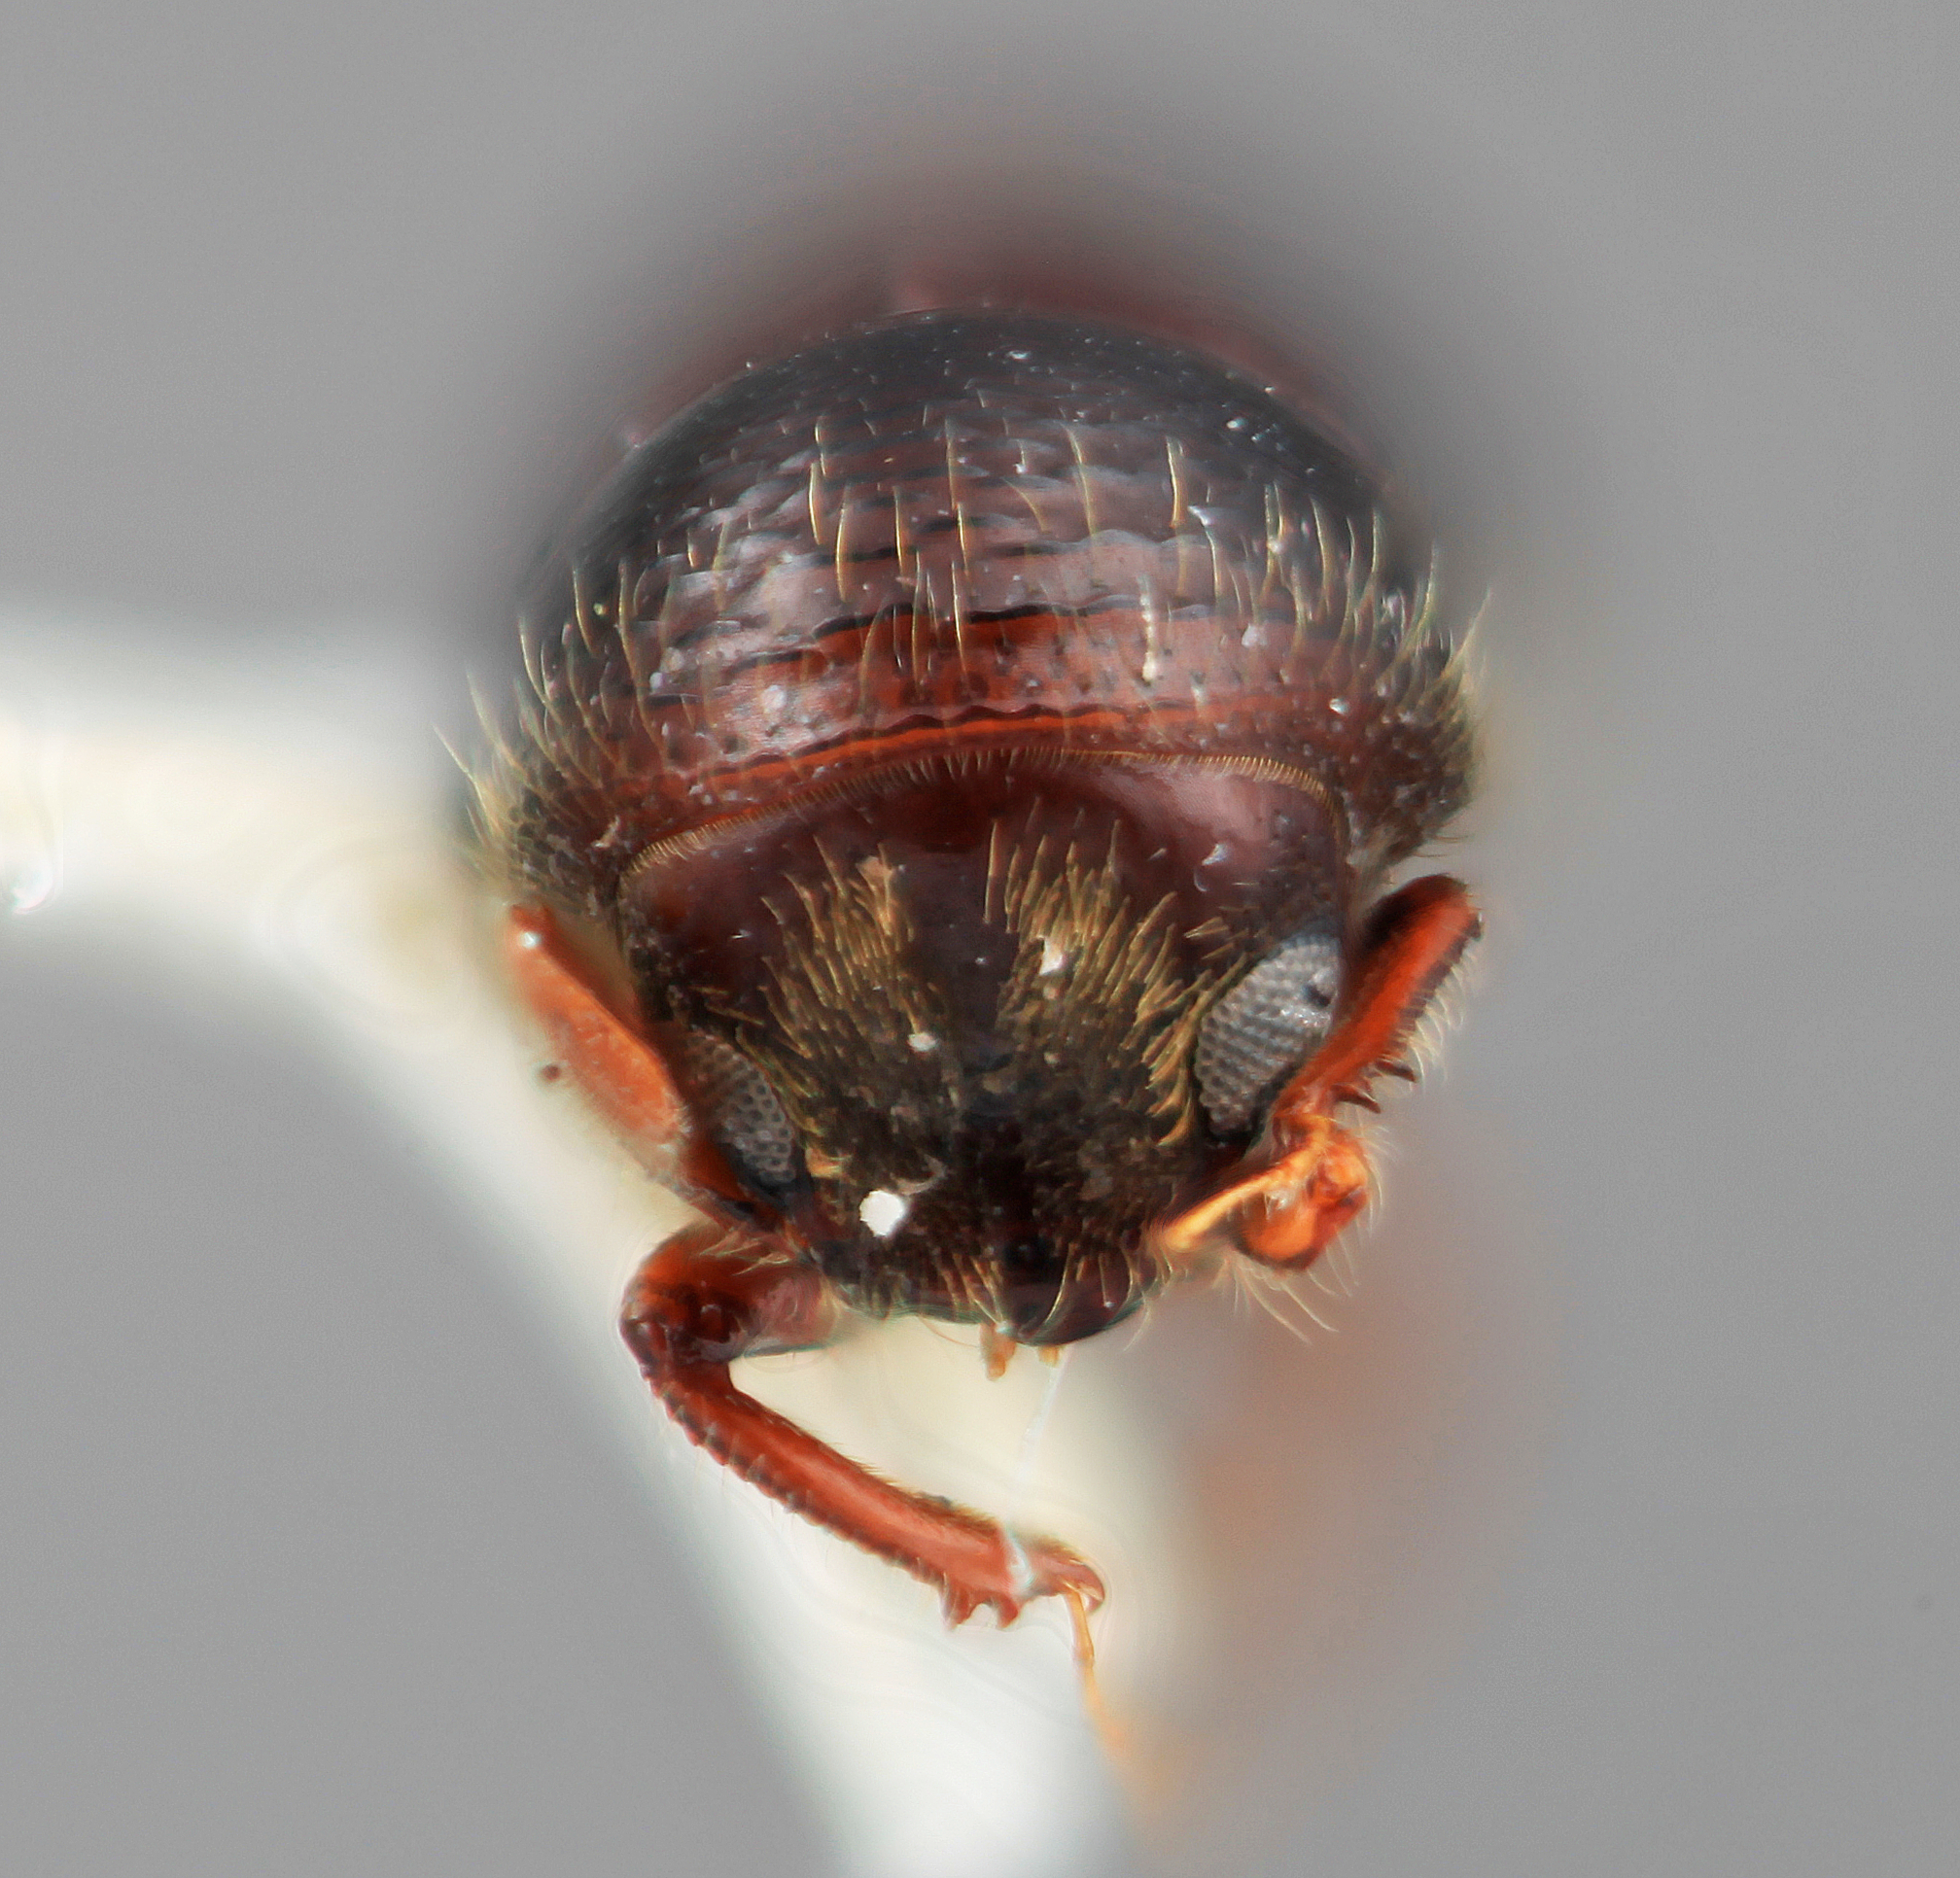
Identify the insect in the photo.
Corthylus consimilis
